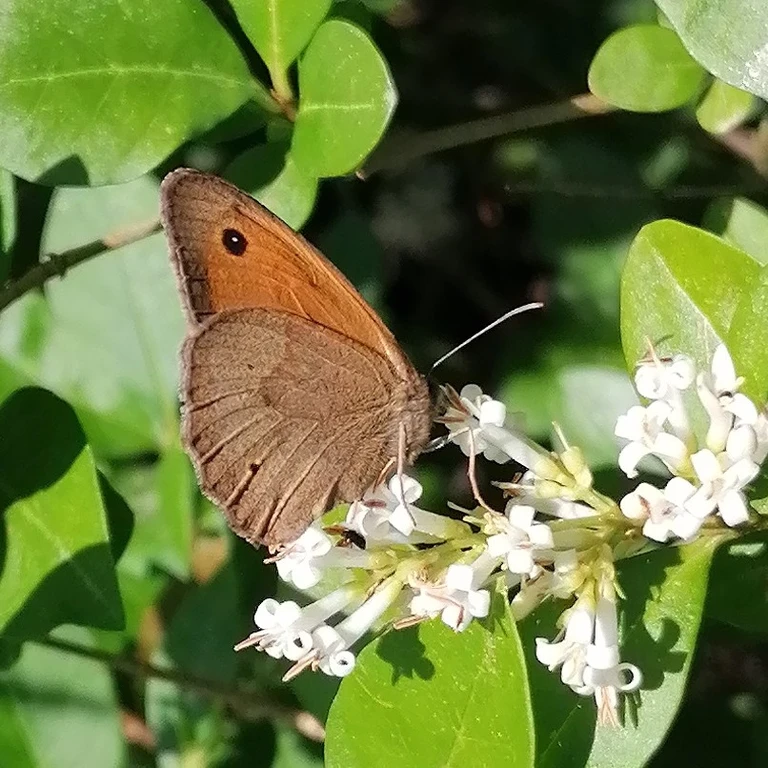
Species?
Maniola jurtina
